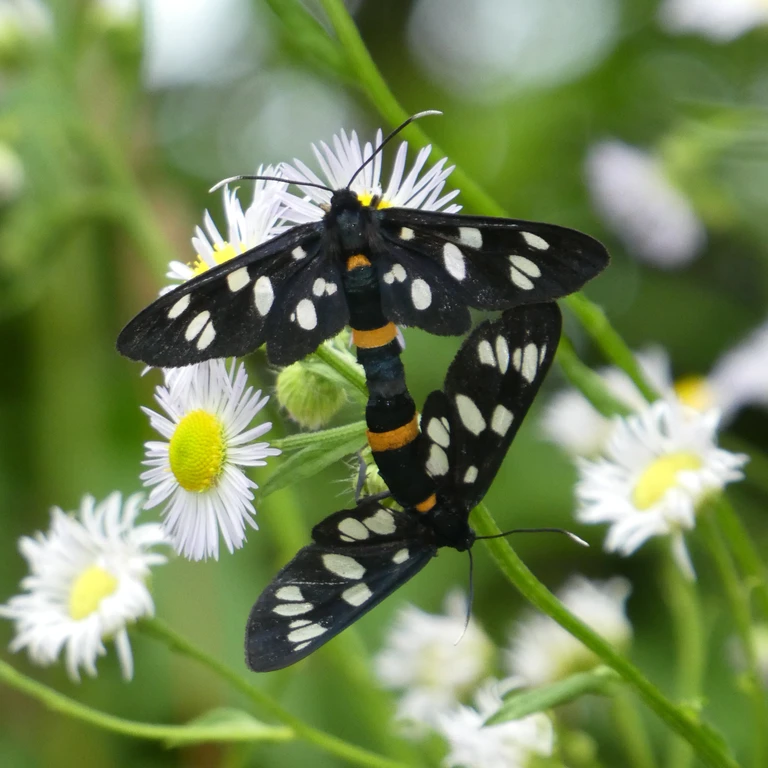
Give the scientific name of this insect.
Amata phegea
